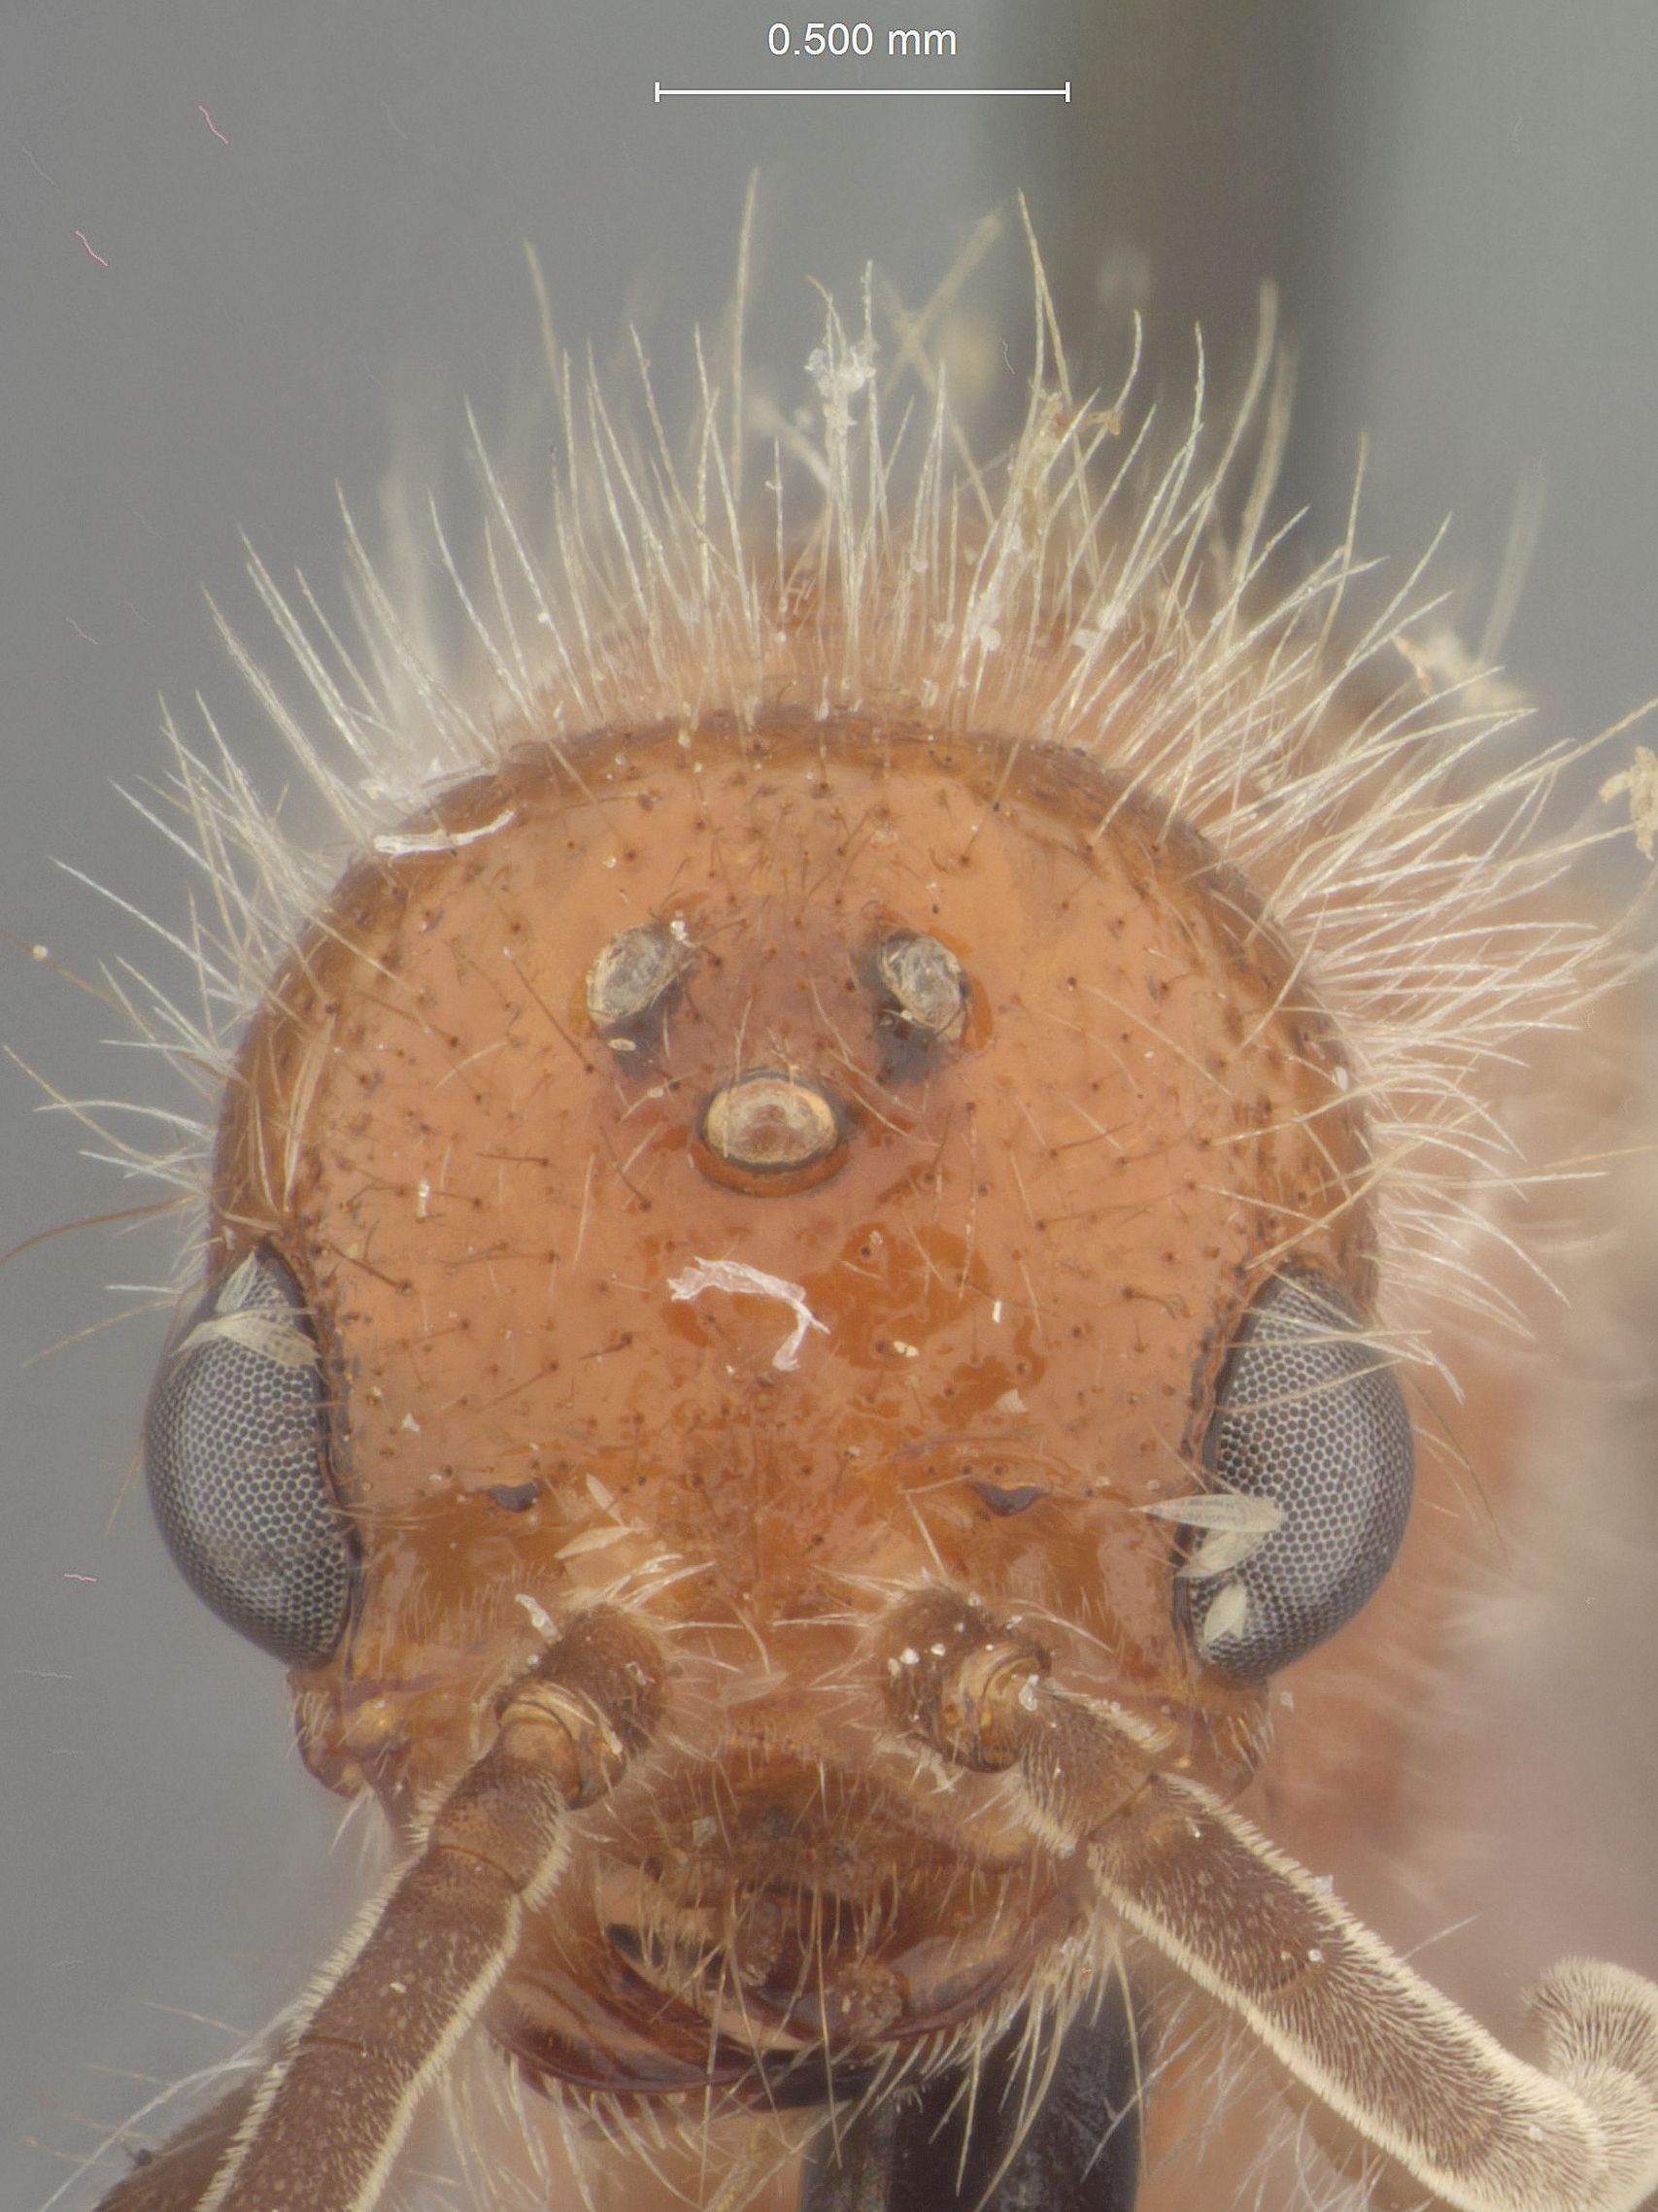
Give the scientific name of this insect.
Photomorphus quadriangulata
